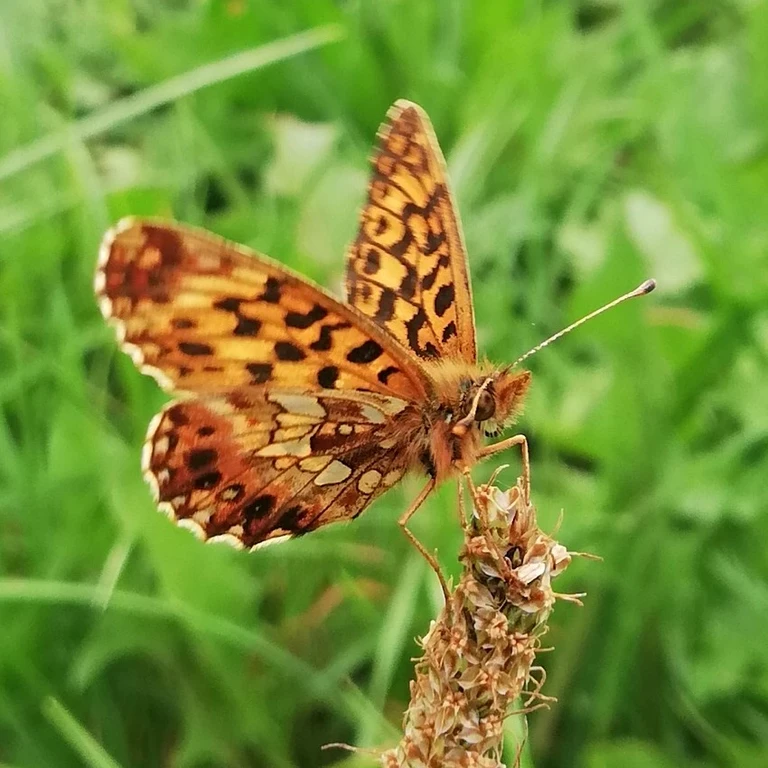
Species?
Boloria dia
